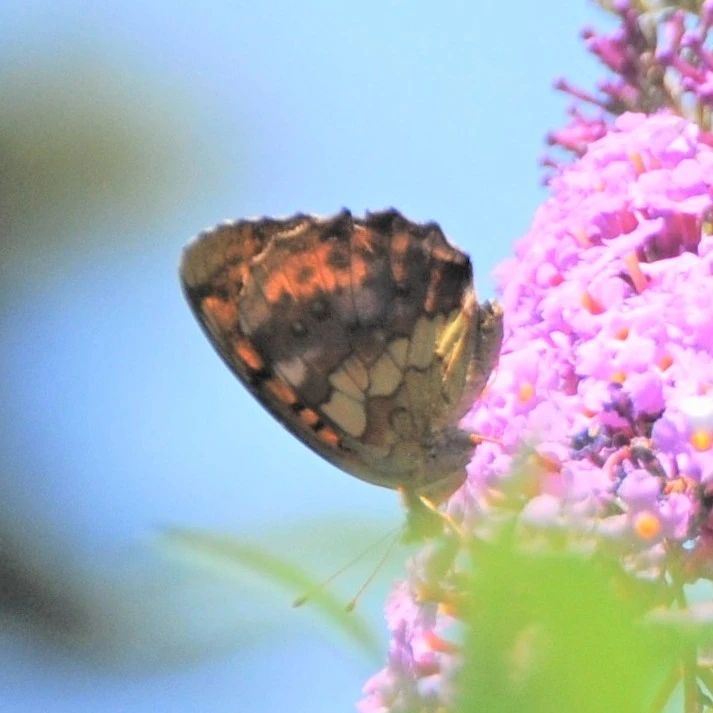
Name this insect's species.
Brenthis daphne
